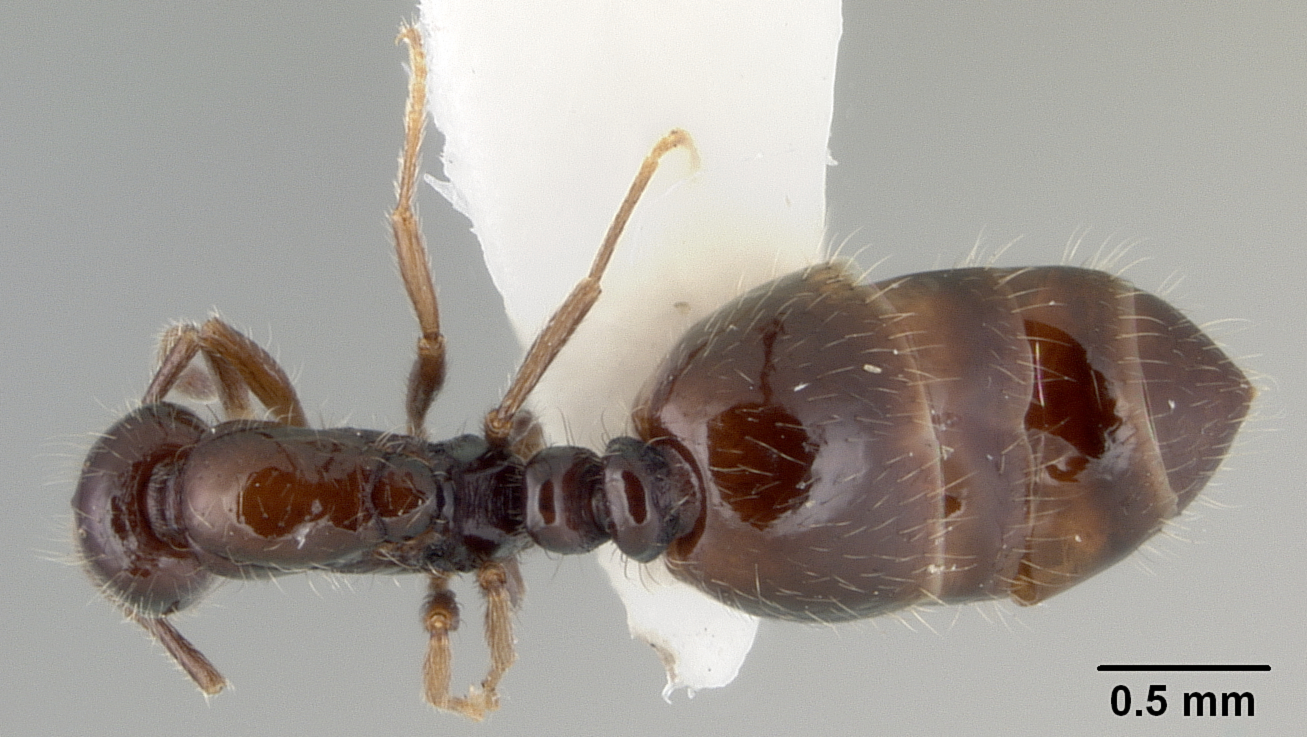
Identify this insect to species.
Monomorium trageri
